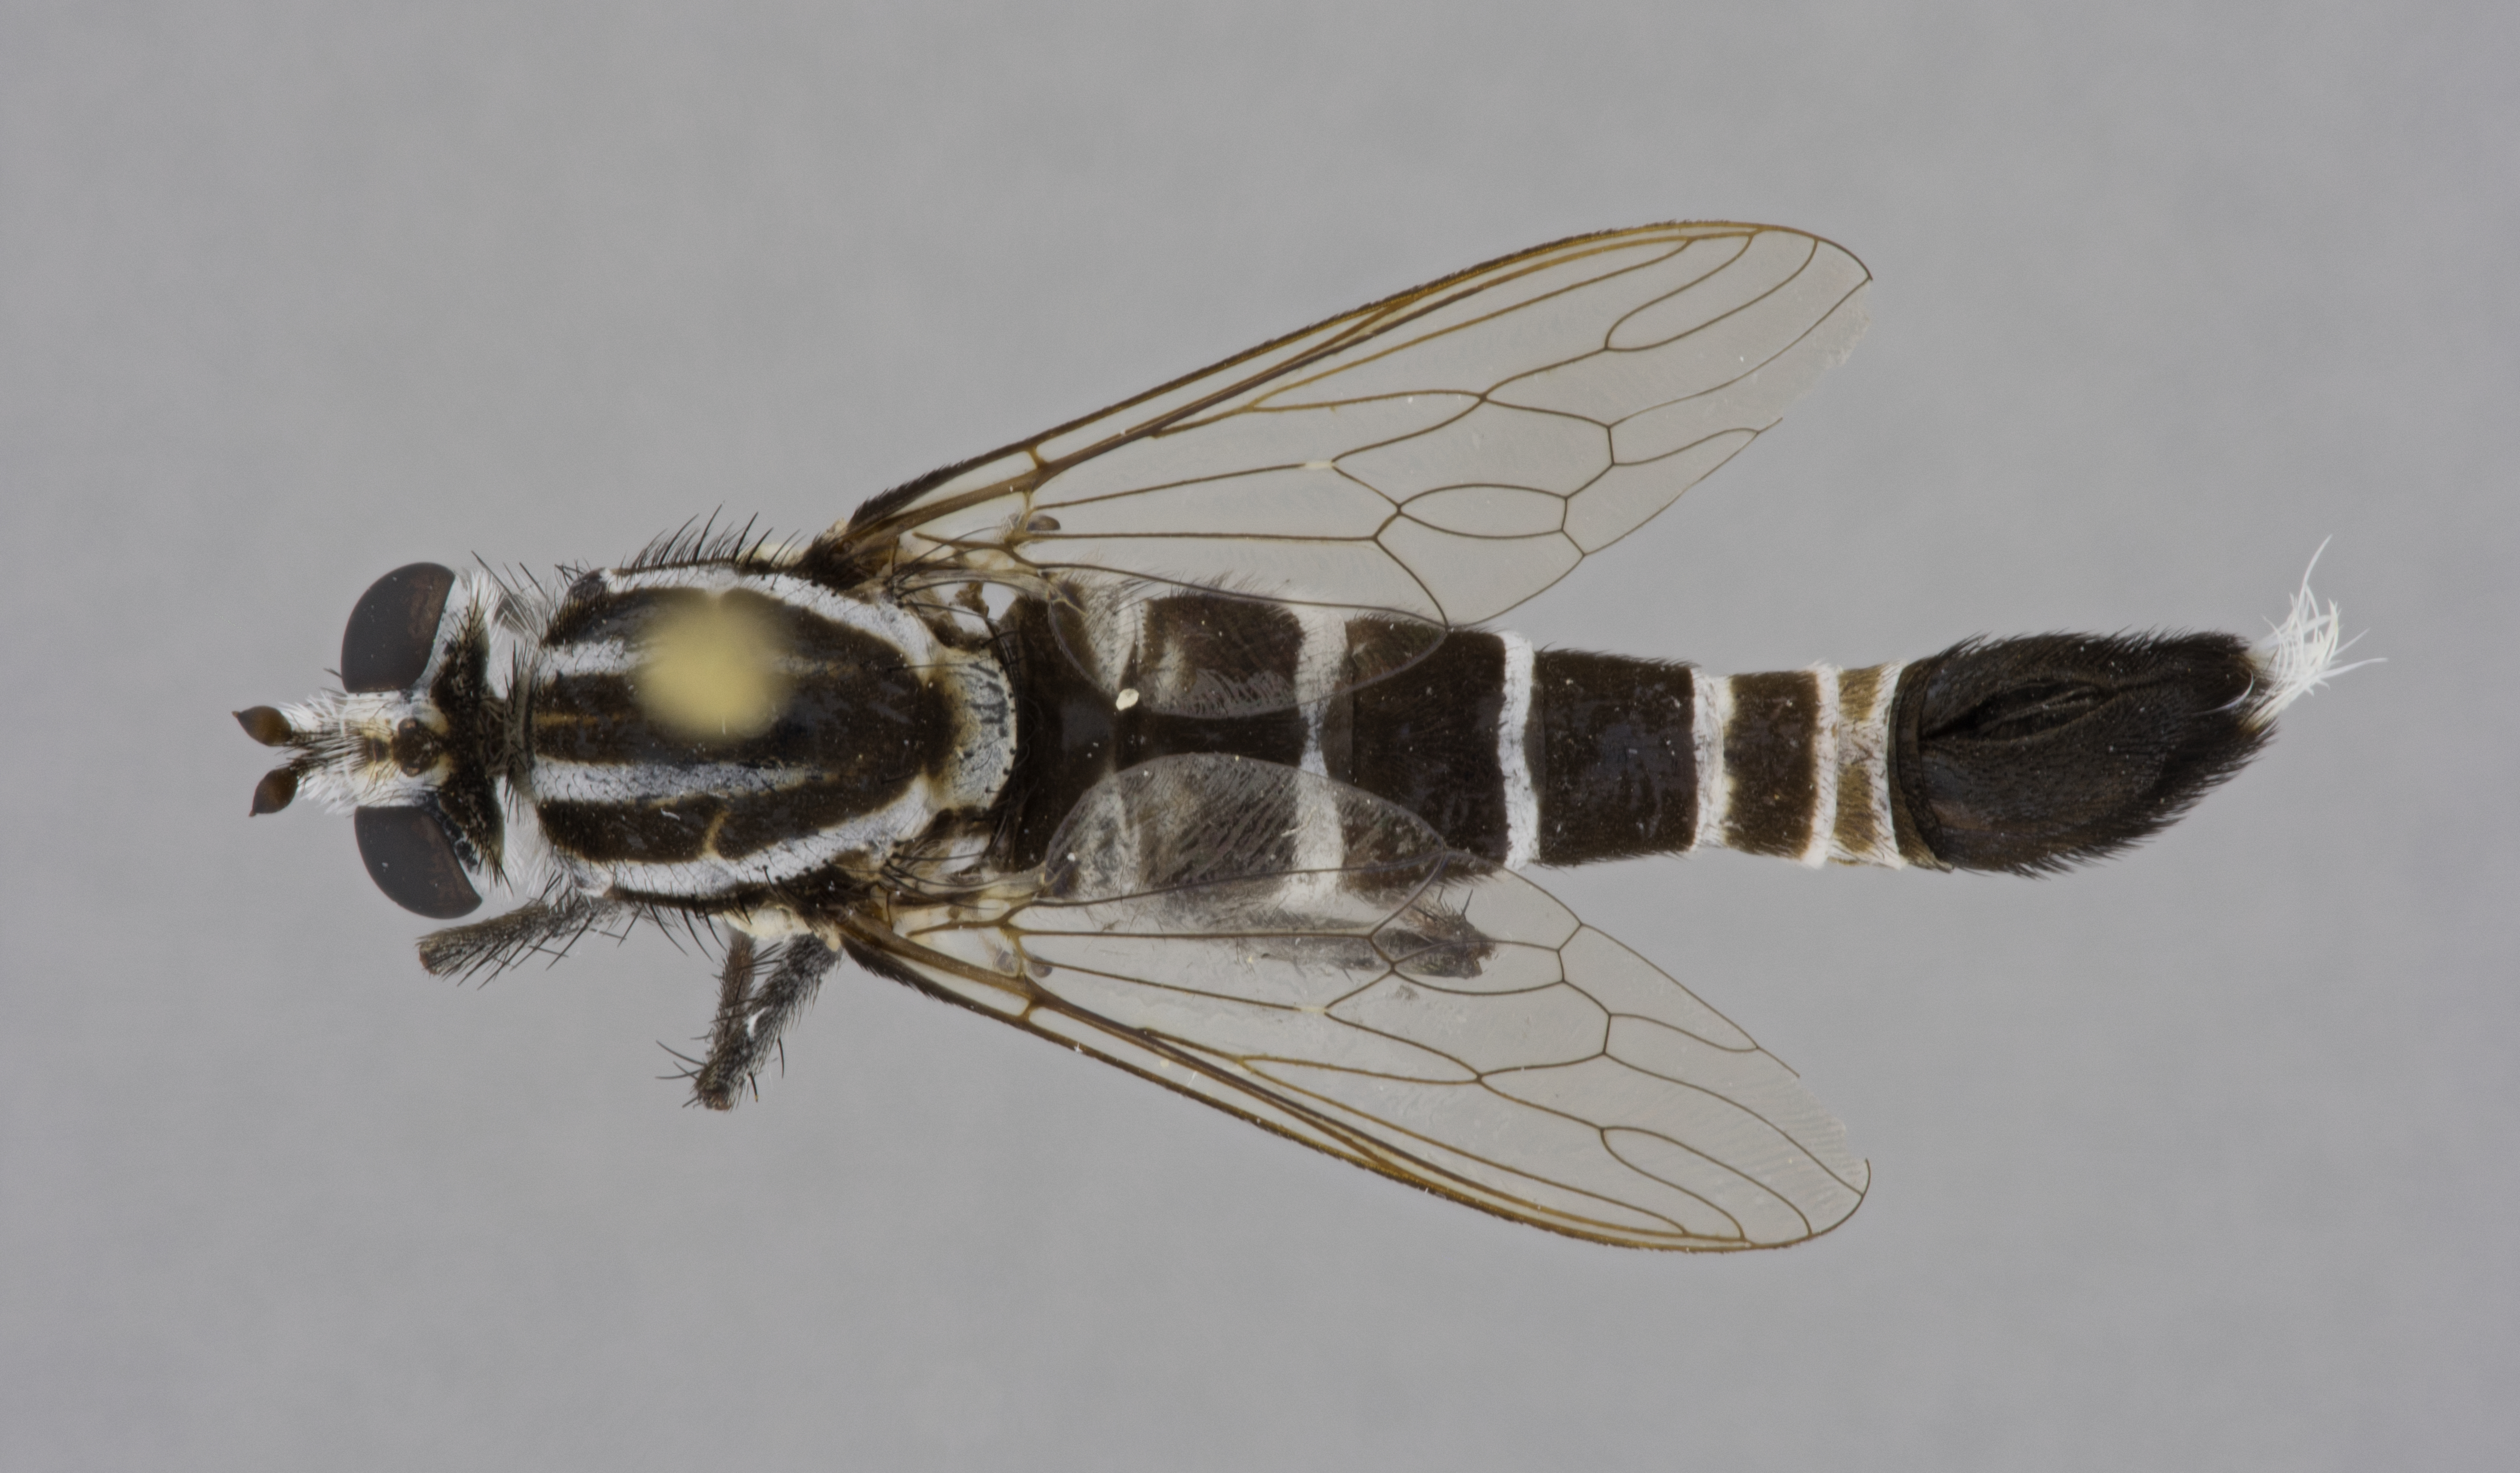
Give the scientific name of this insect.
Apiocera braunsi
